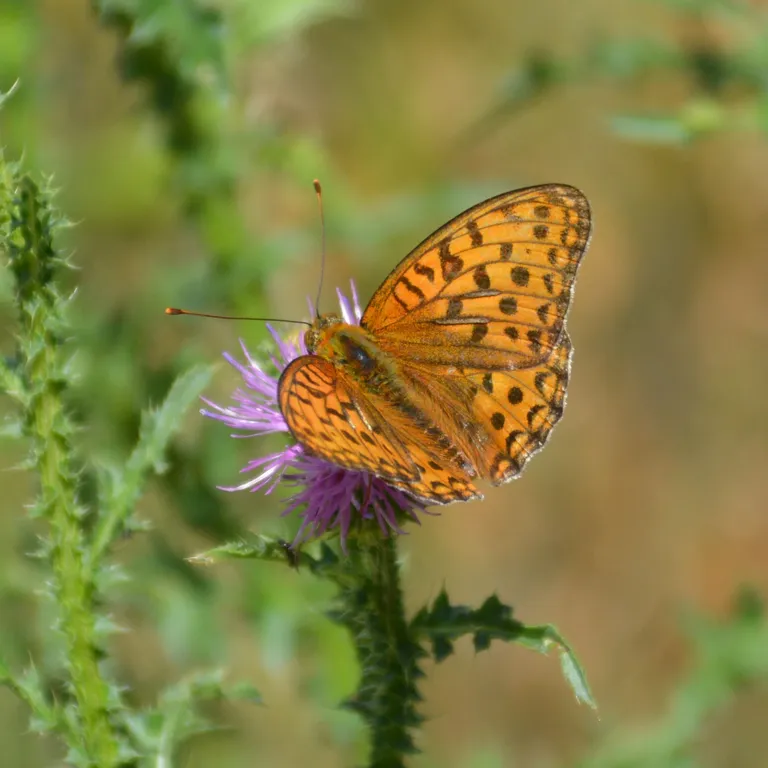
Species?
Fabriciana adippe
